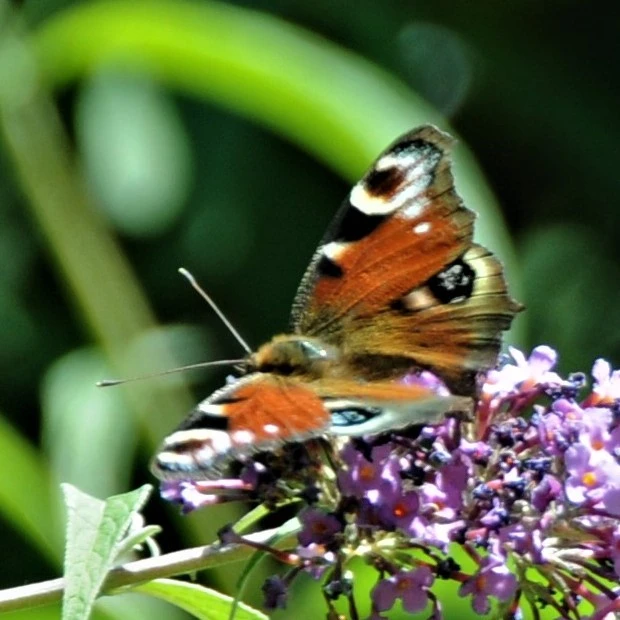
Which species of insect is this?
Aglais io
